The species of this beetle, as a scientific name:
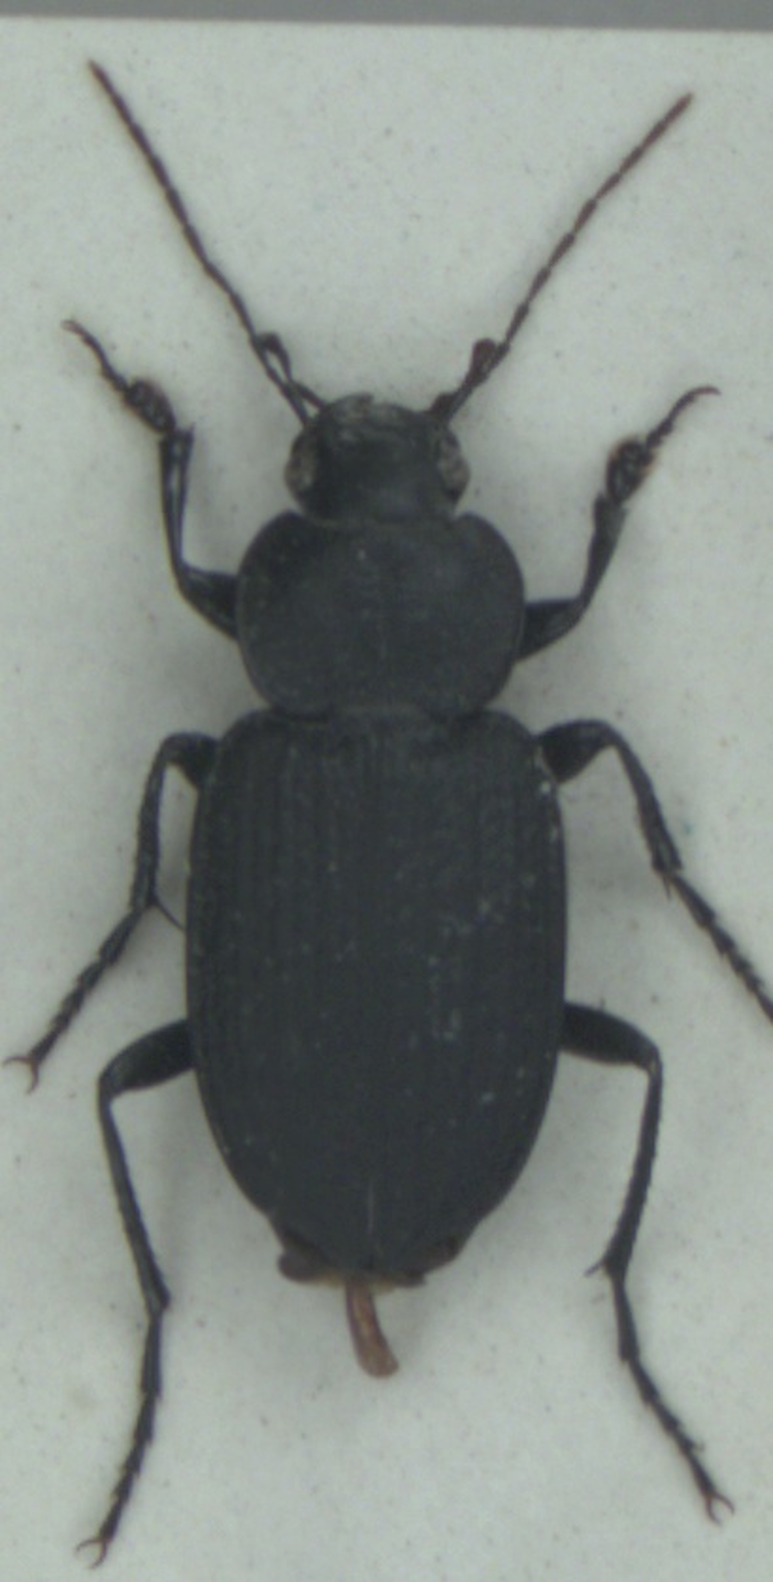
Licinus punctatulus
